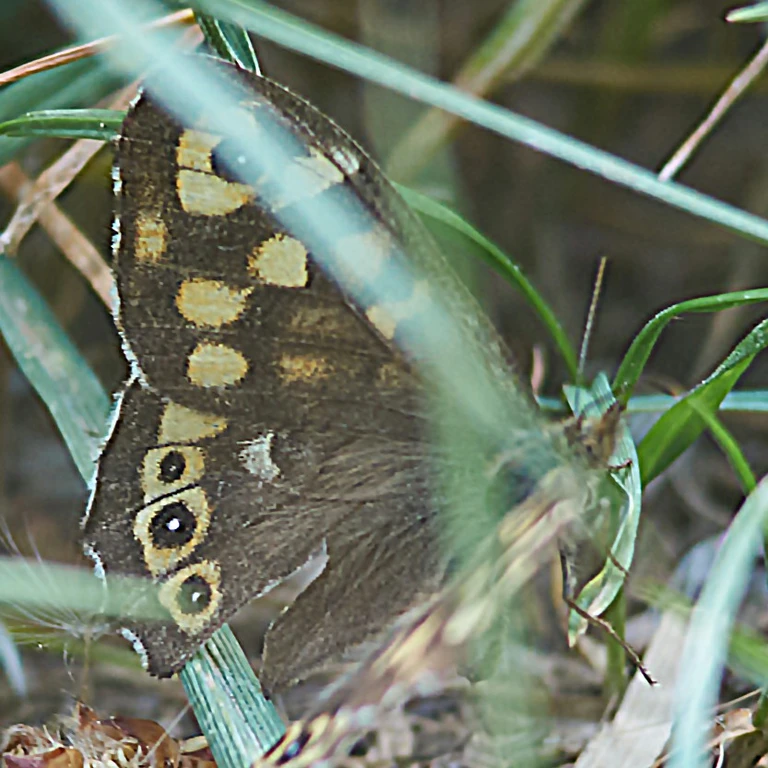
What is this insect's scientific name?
Pararge aegeria
